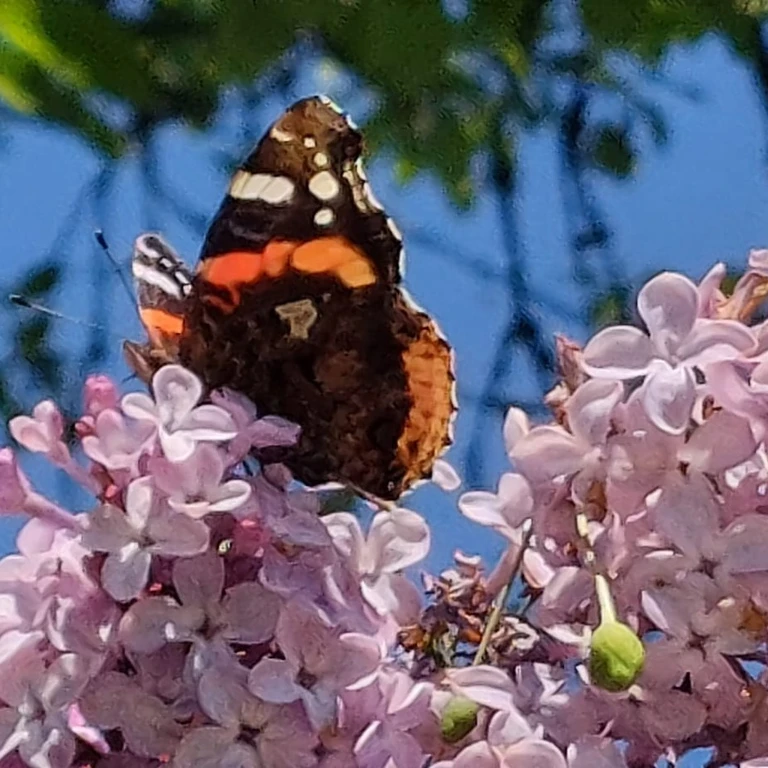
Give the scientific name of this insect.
Vanessa atalanta
